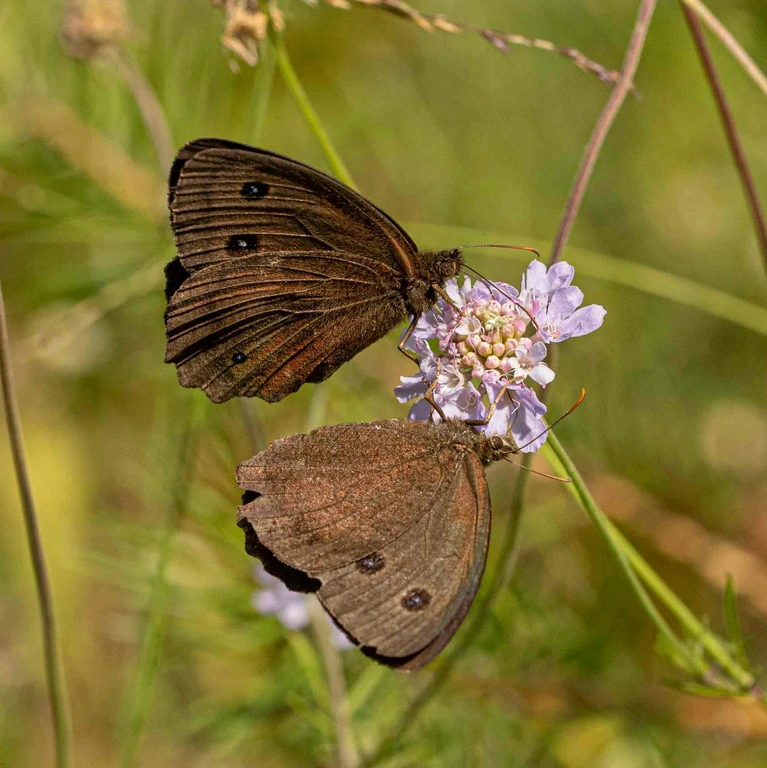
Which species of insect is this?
Minois dryas
